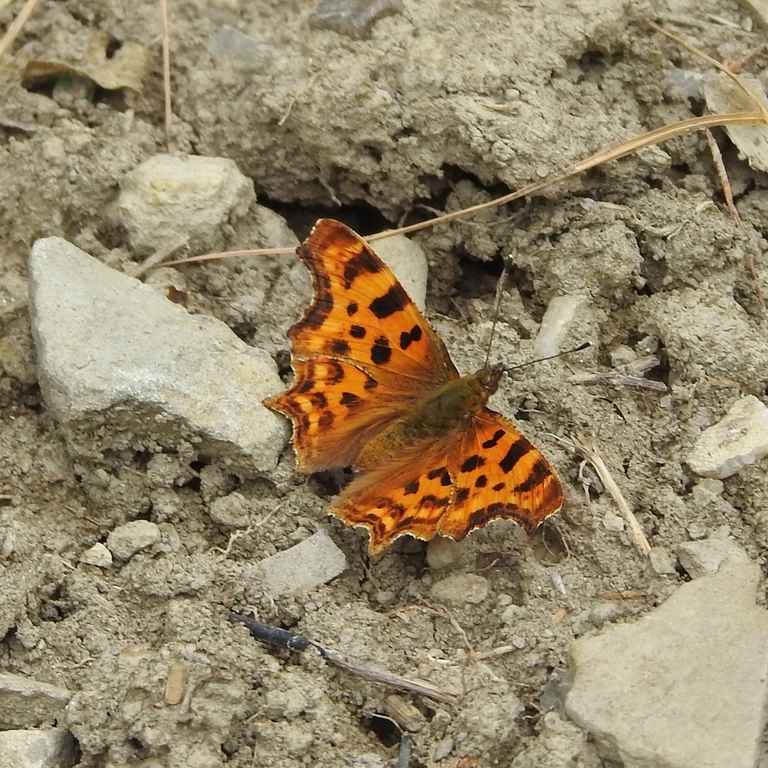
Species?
Polygonia c-album
